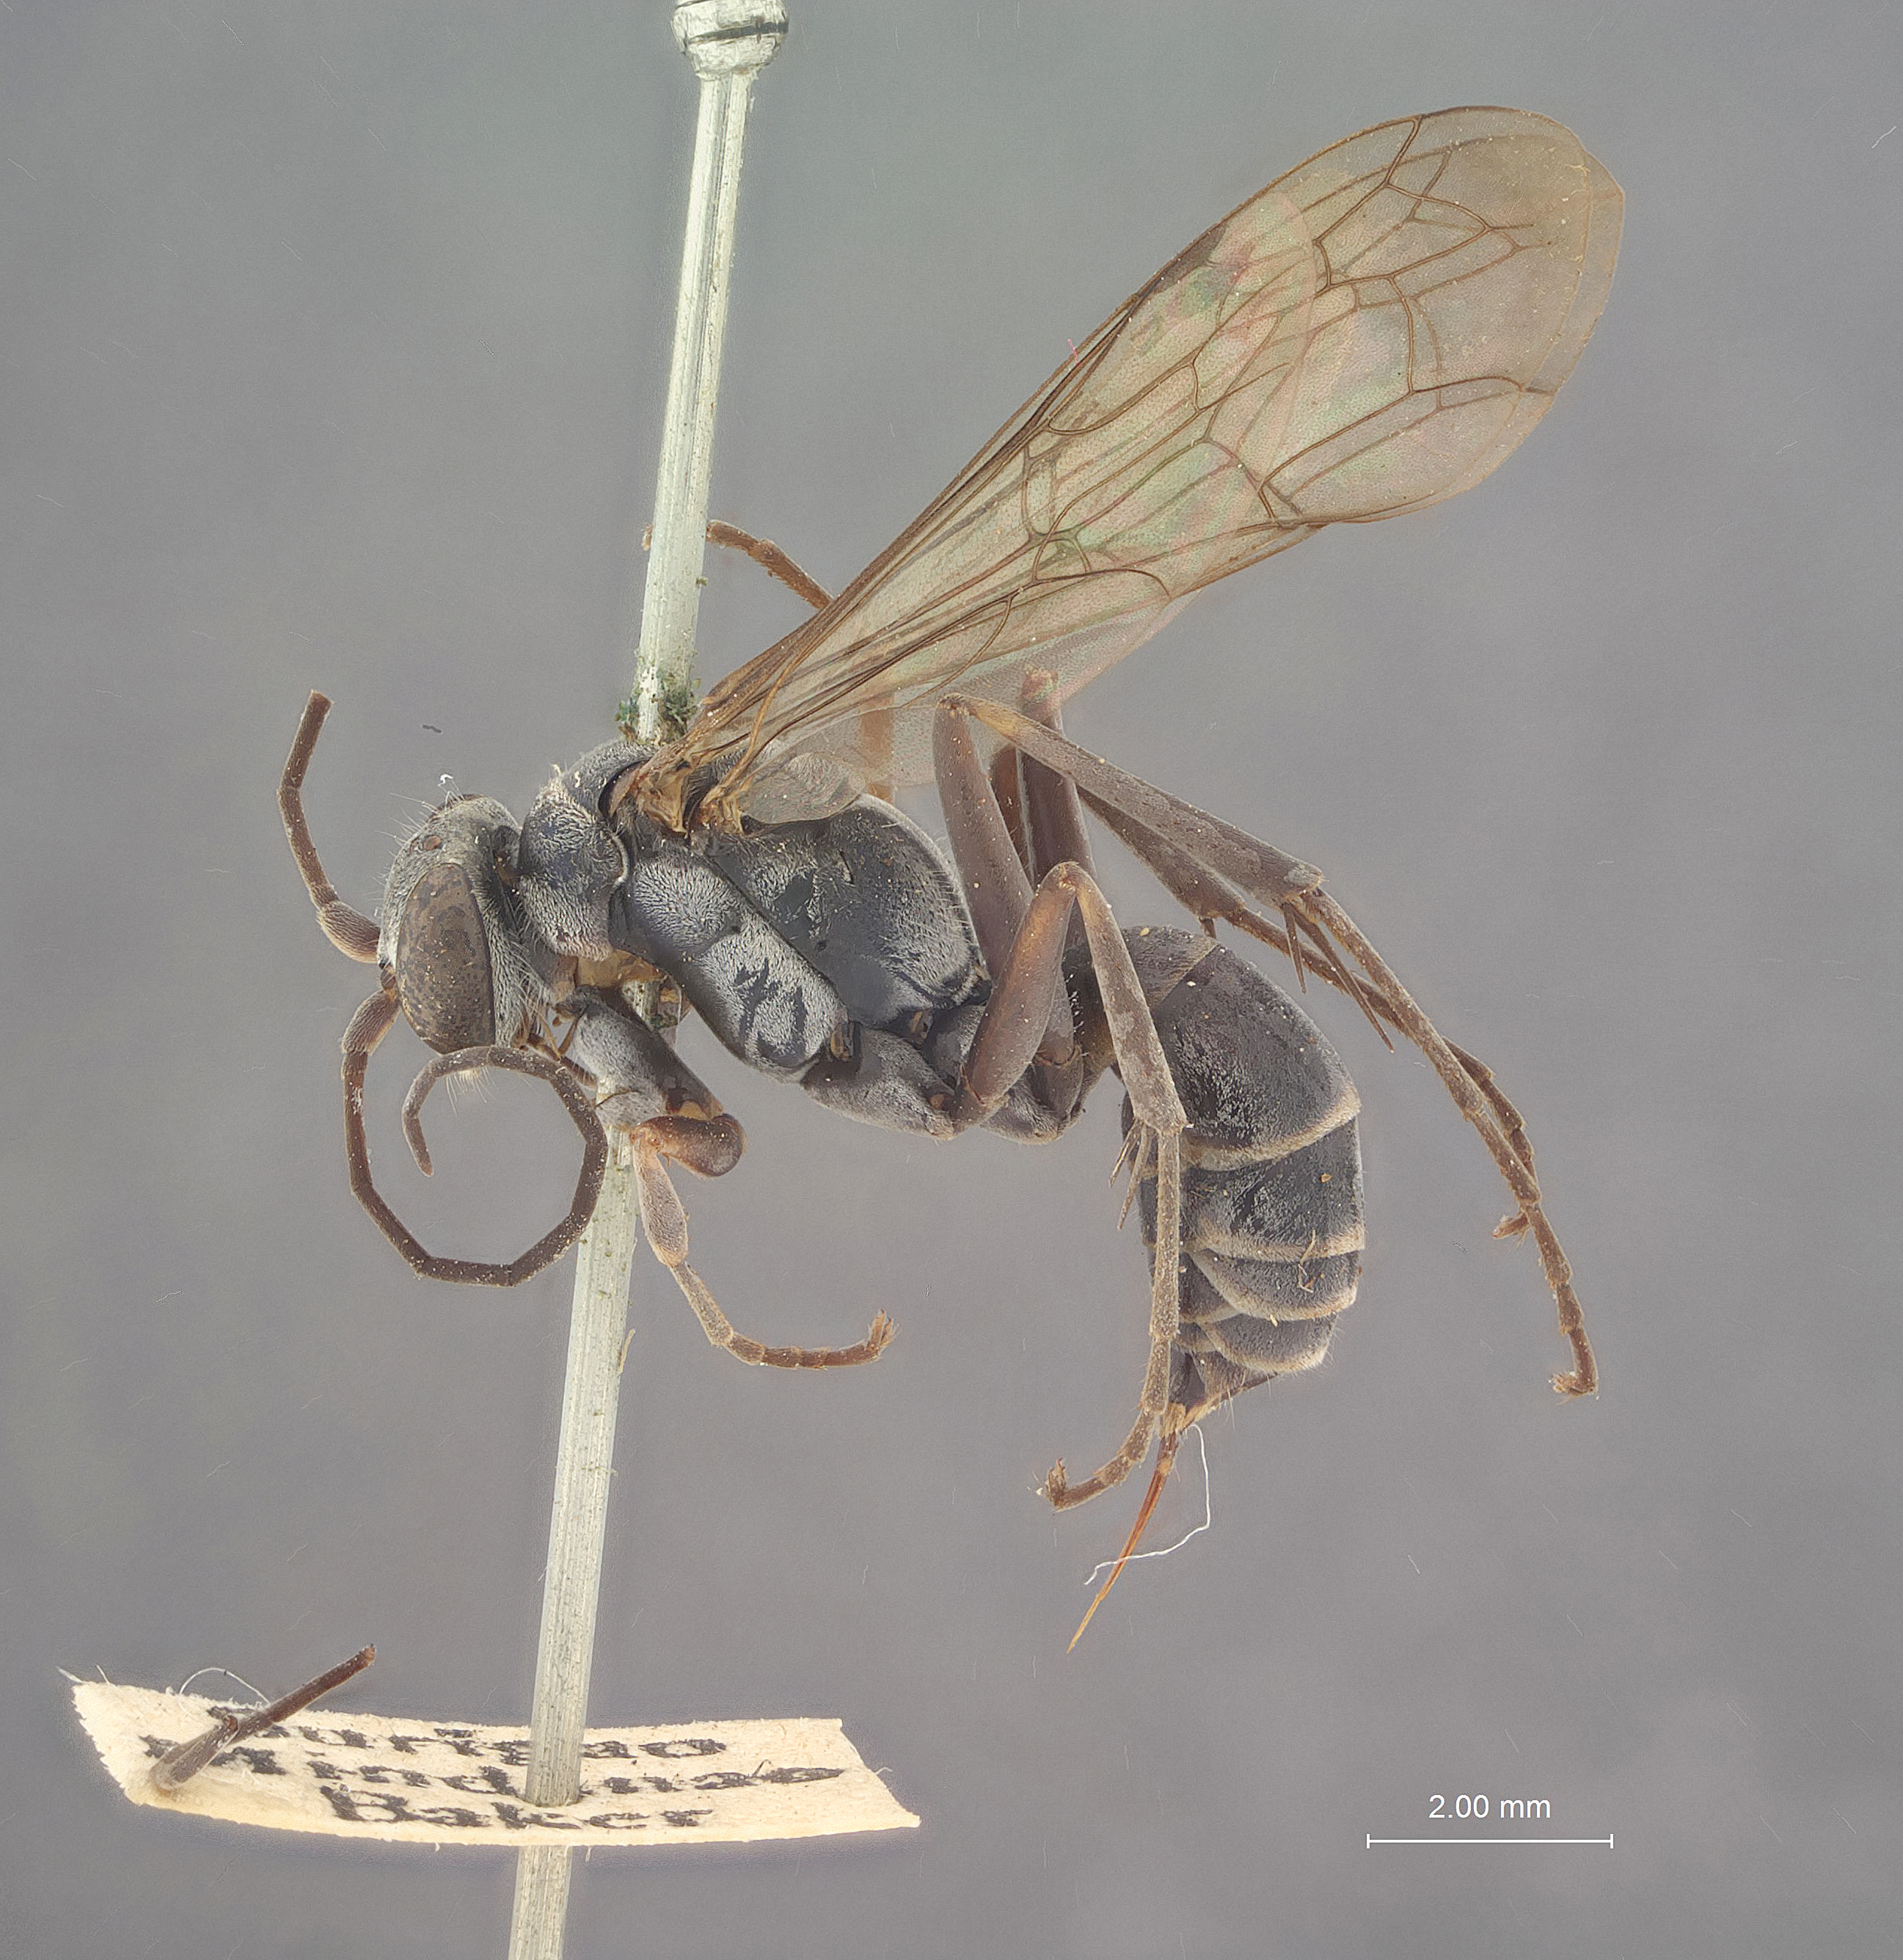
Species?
Pseudagenia rizali
